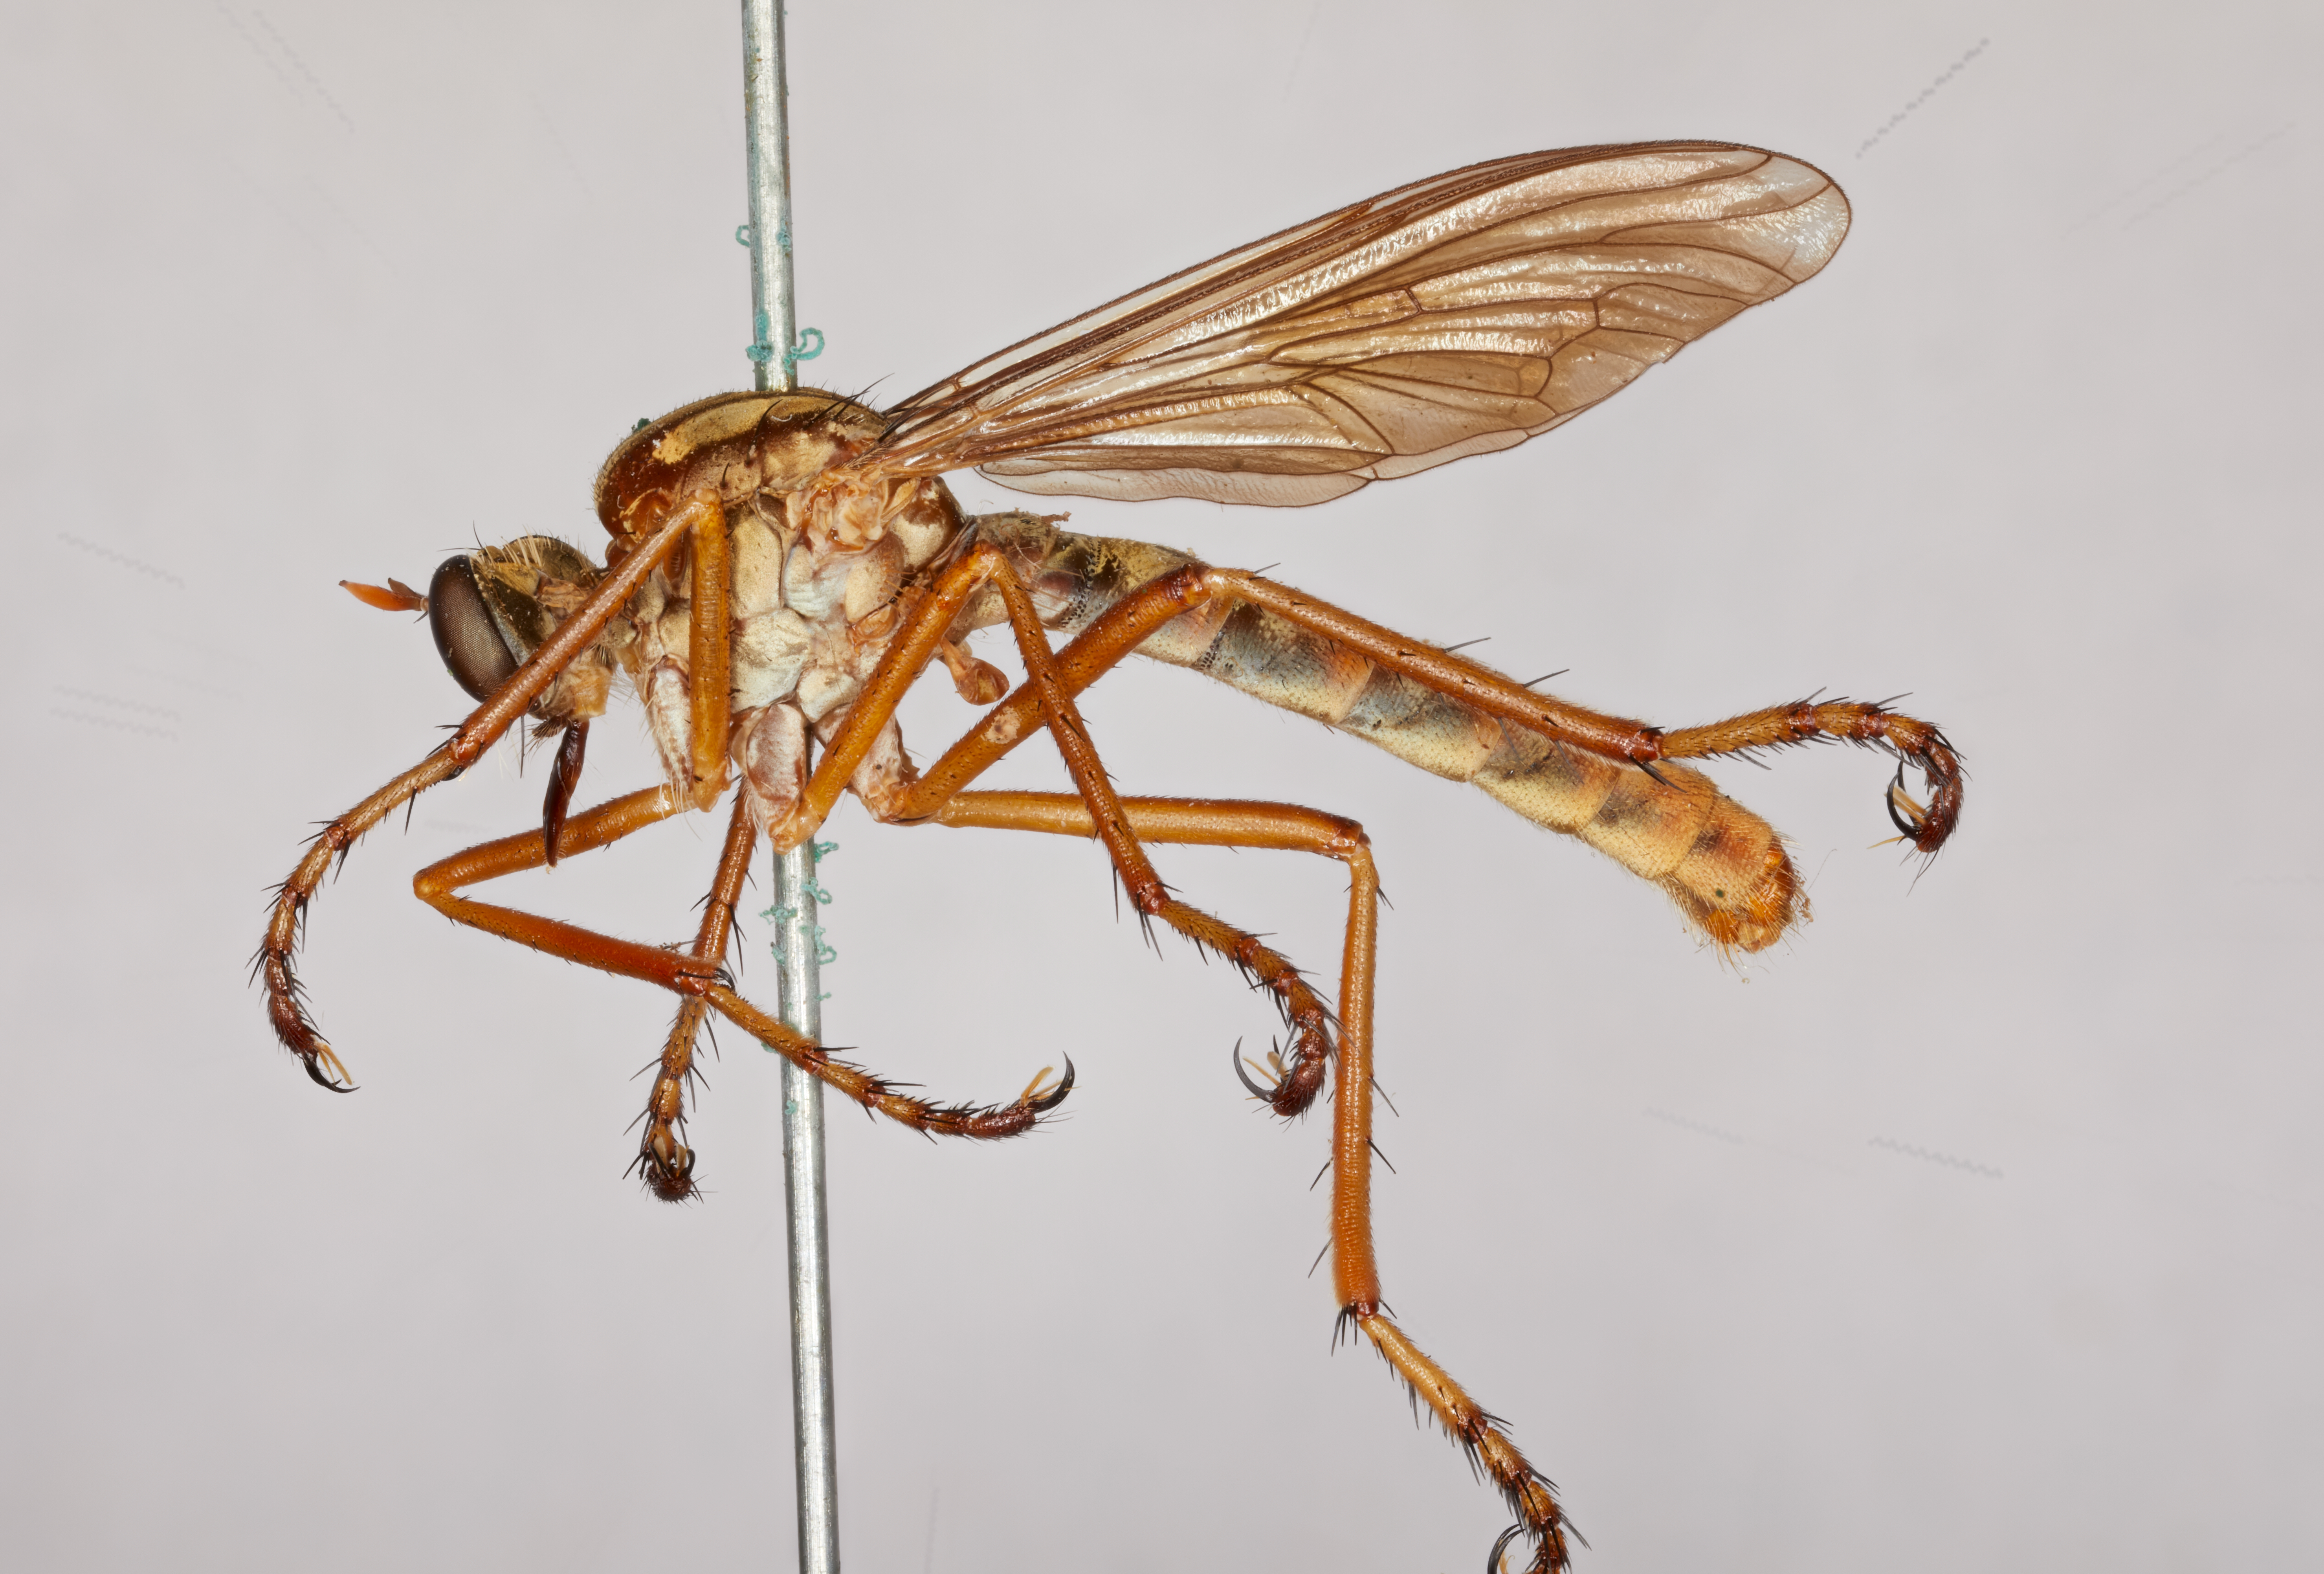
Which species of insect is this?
Deromyia perplexus
